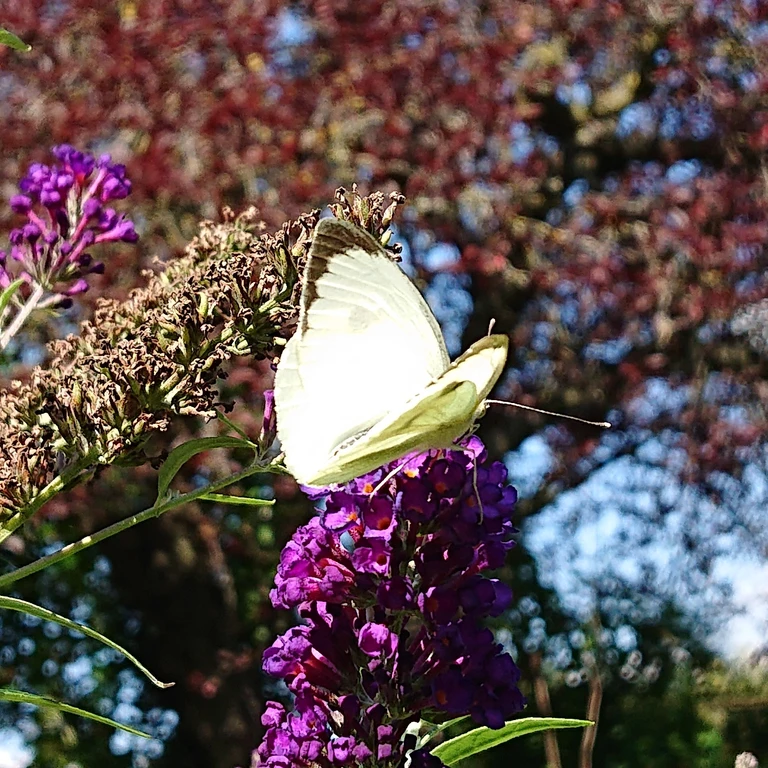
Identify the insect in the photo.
Pieris brassicae
